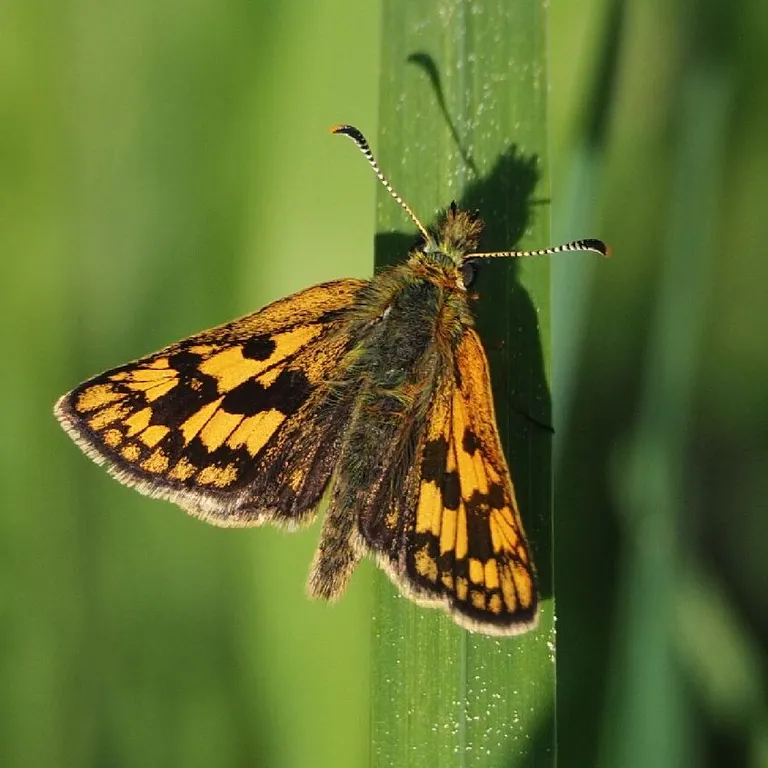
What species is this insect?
Carterocephalus palaemon
